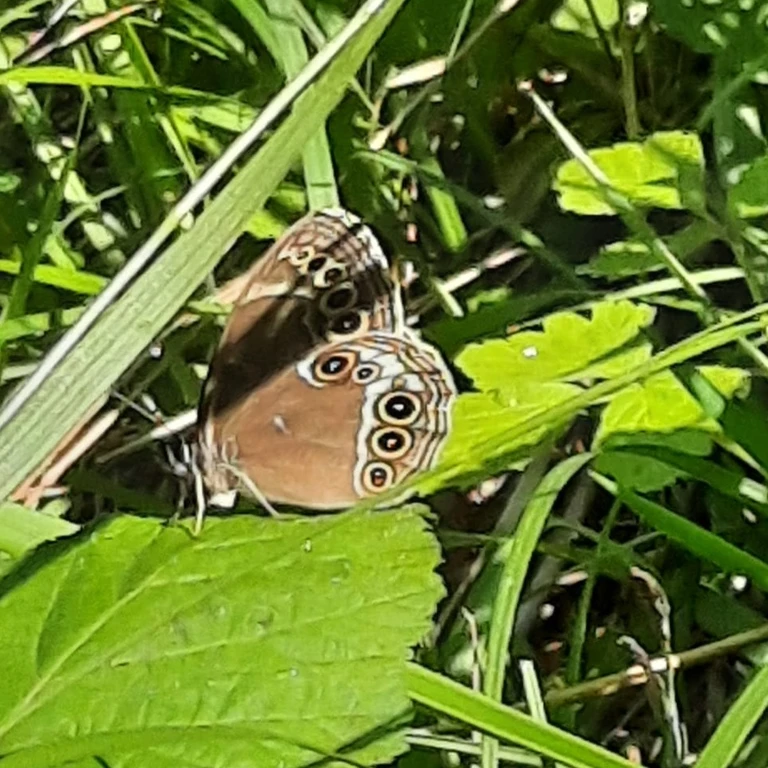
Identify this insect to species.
Lopinga achine (also Pararge achine)
